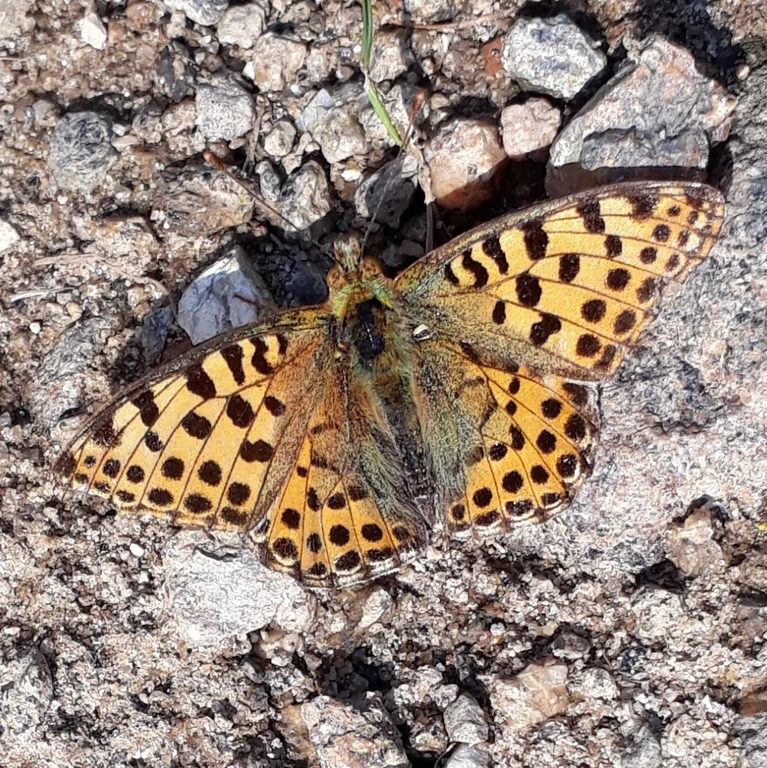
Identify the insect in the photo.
Issoria lathonia
